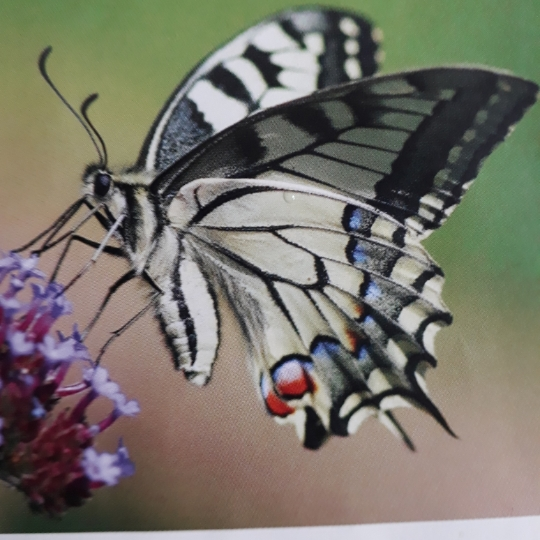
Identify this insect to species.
Papilio machaon
